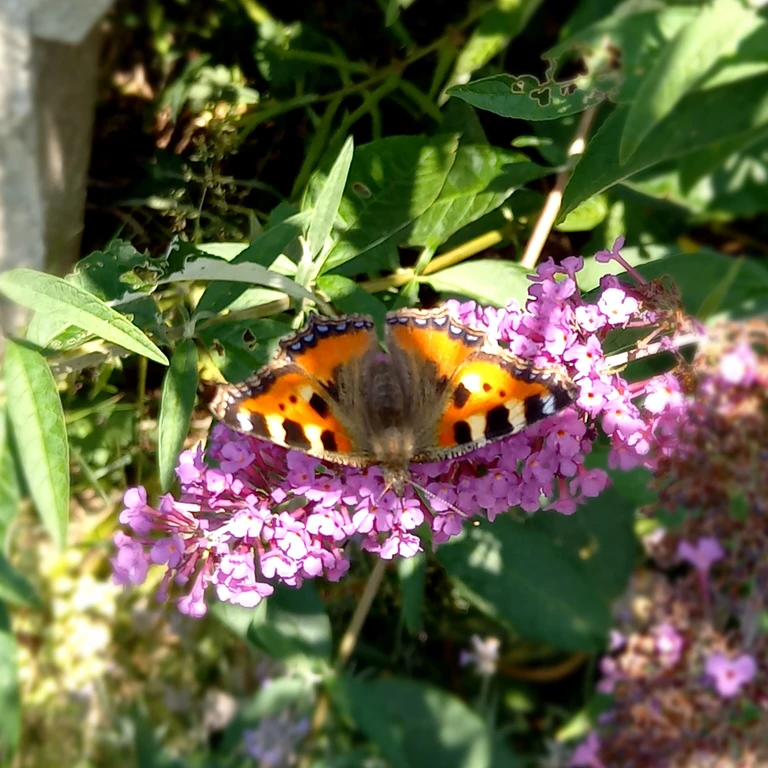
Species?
Aglais urticae
